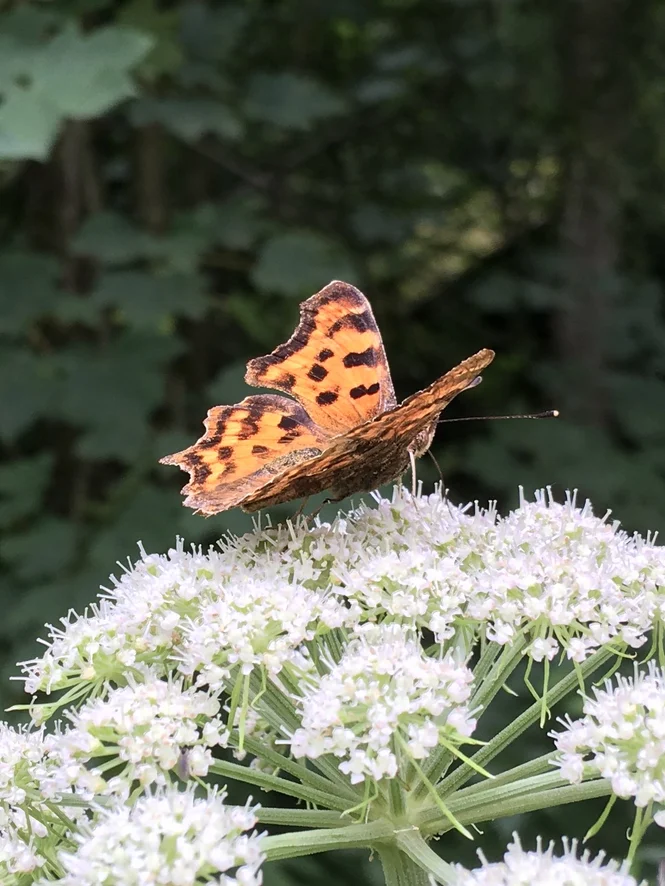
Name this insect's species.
Polygonia c-album
